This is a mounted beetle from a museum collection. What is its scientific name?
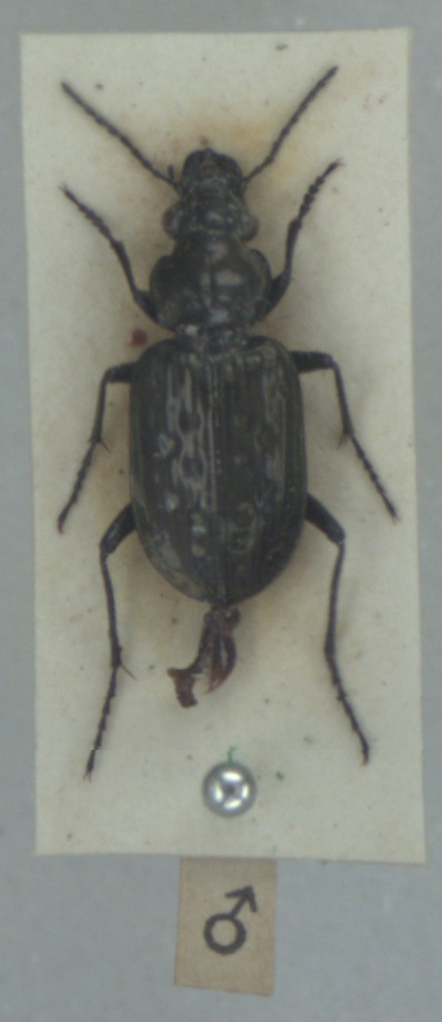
Blethisa multipunctata
